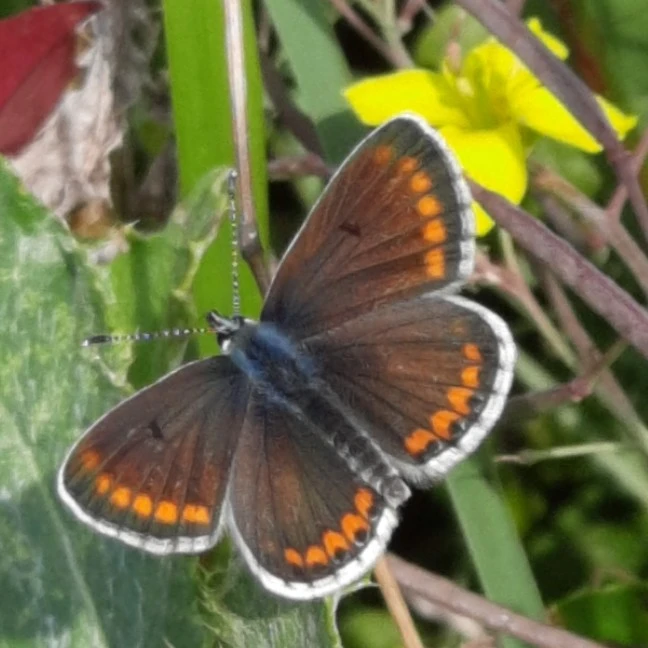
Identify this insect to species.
Aricia agestis/artaxerxes
